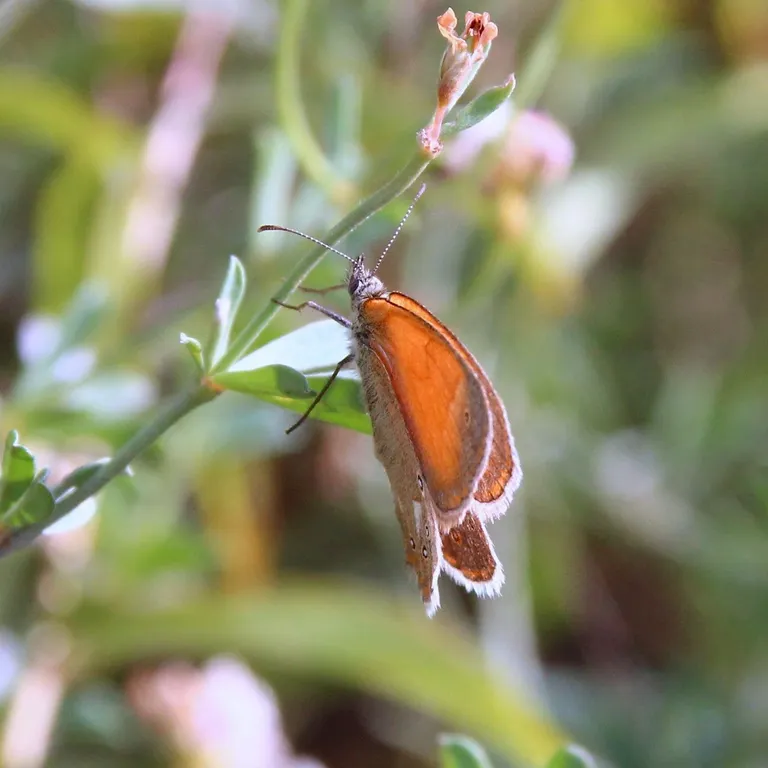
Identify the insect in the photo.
Coenonympha glycerion (also Coenonympha iphis)
